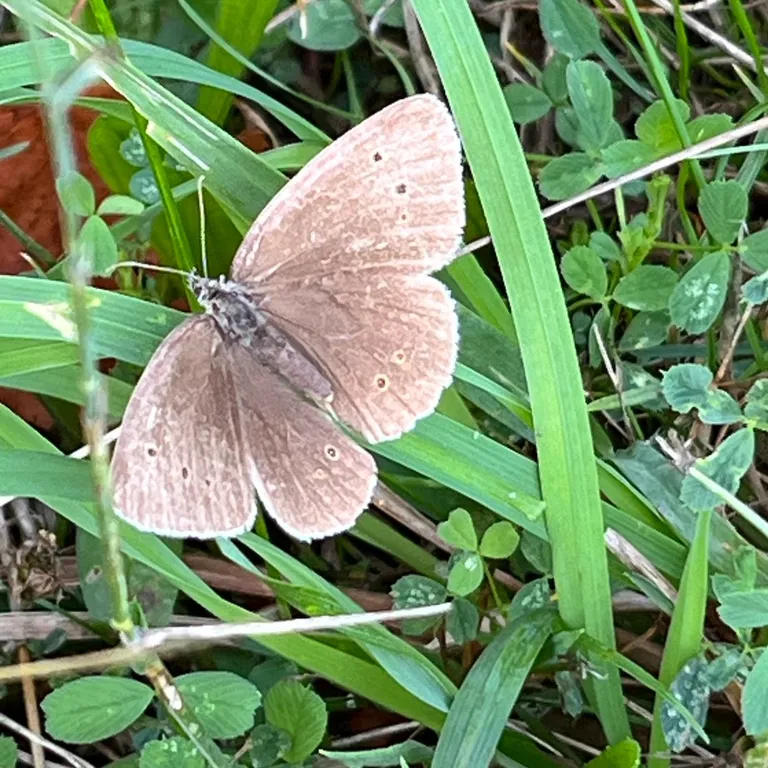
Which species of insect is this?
Aphantopus hyperantus
